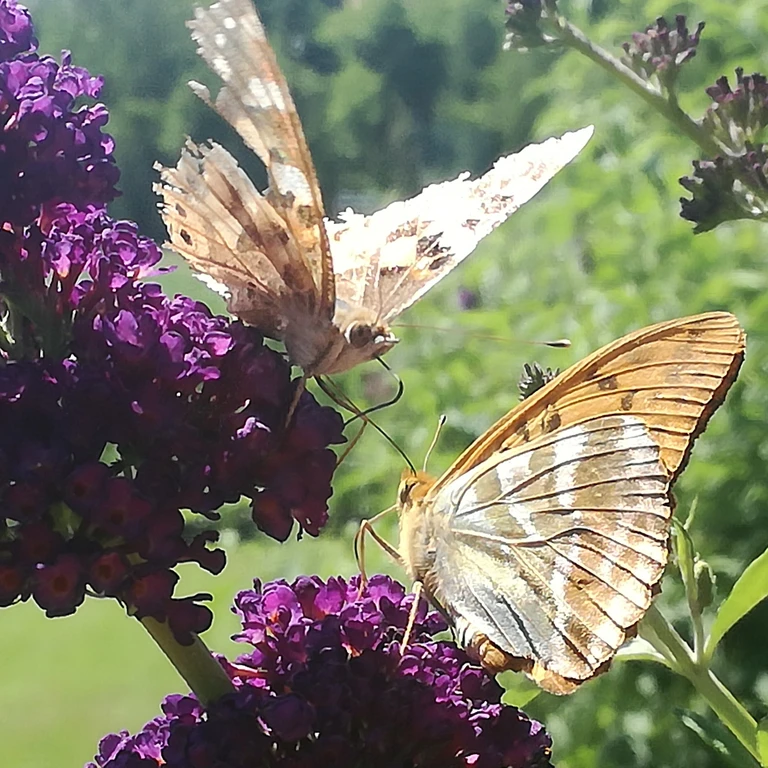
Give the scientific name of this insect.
Argynnis paphia
